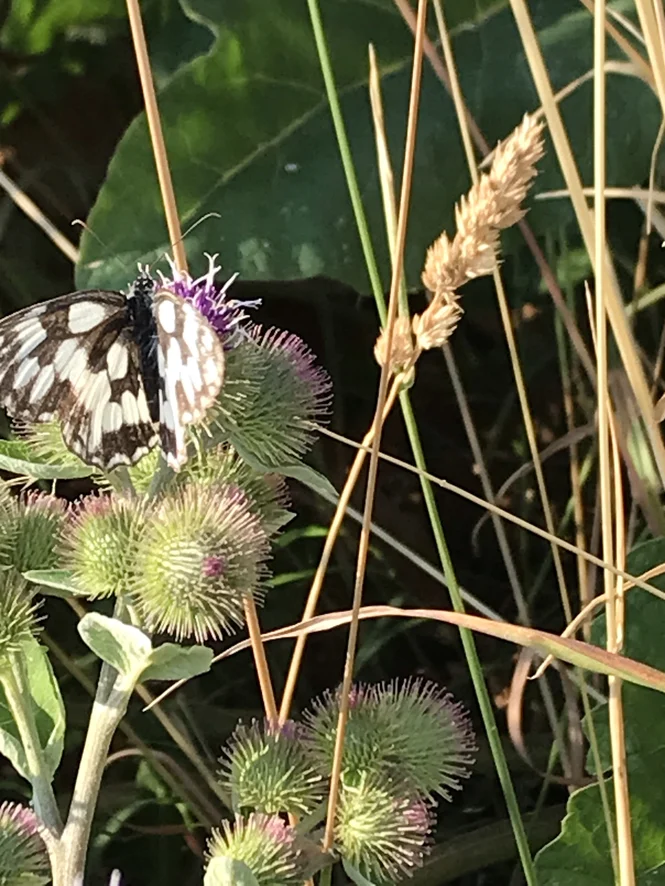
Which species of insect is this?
Melanargia galathea
